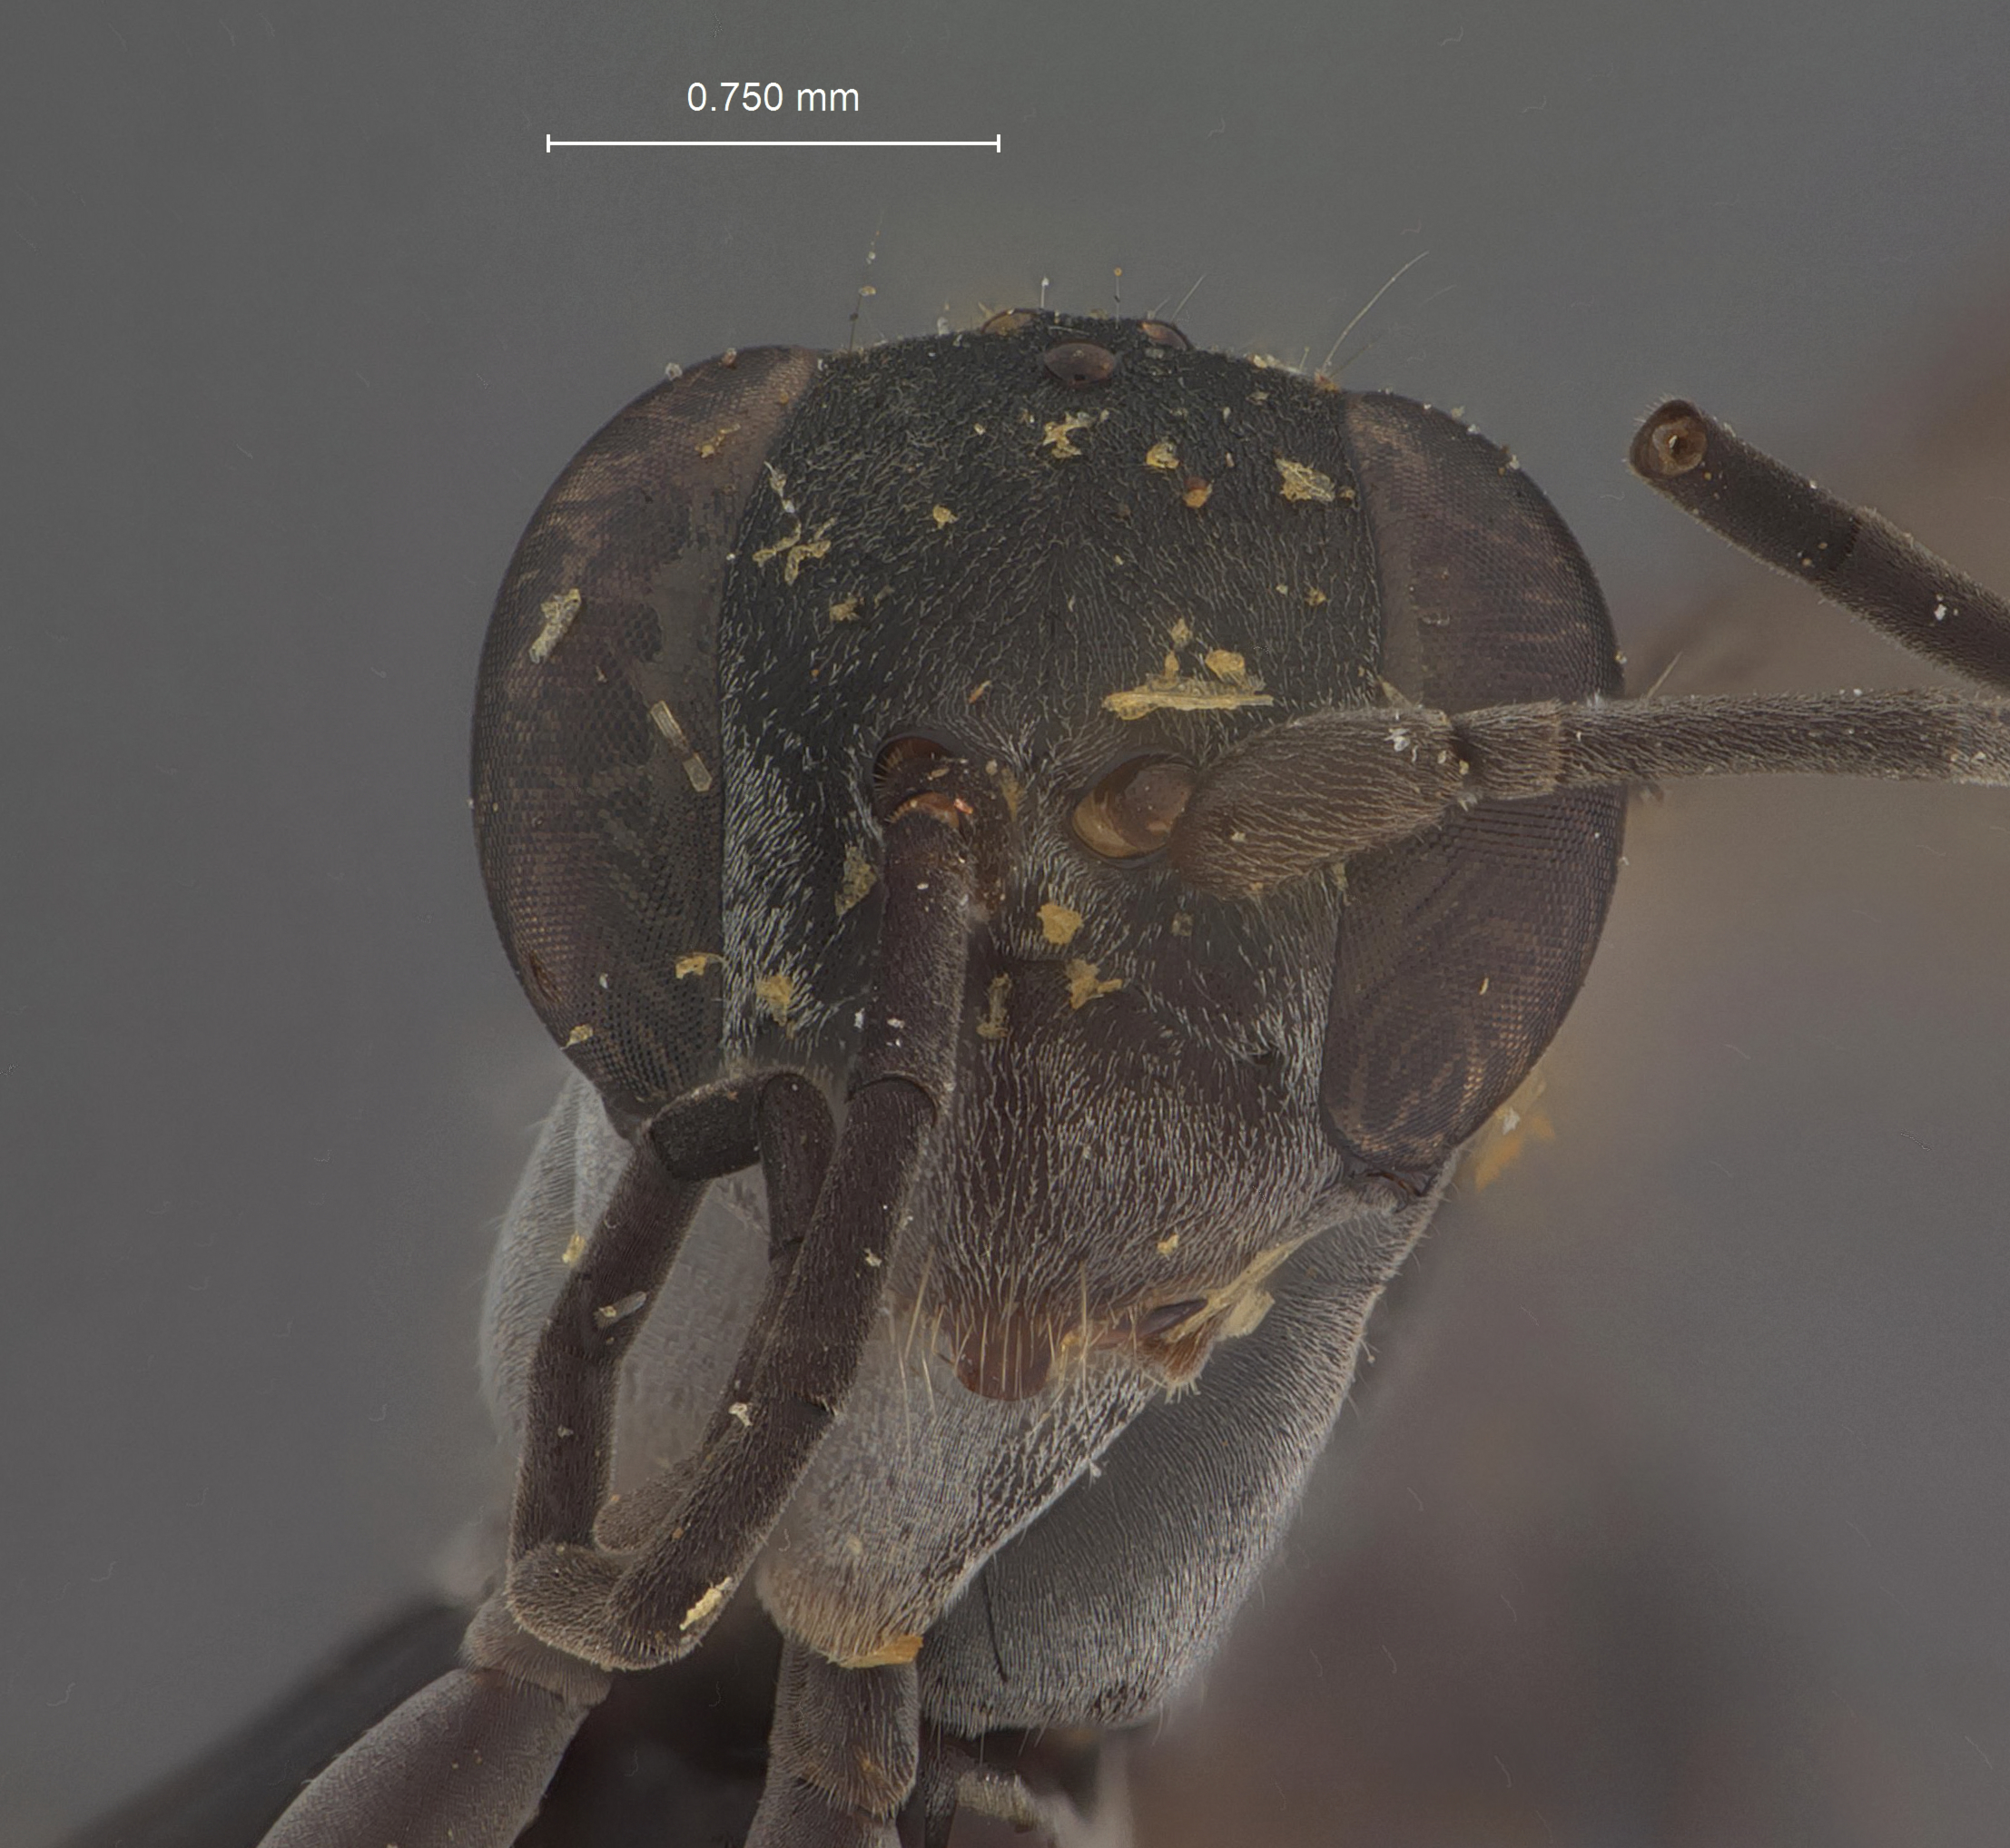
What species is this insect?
Ageniella williamsi
